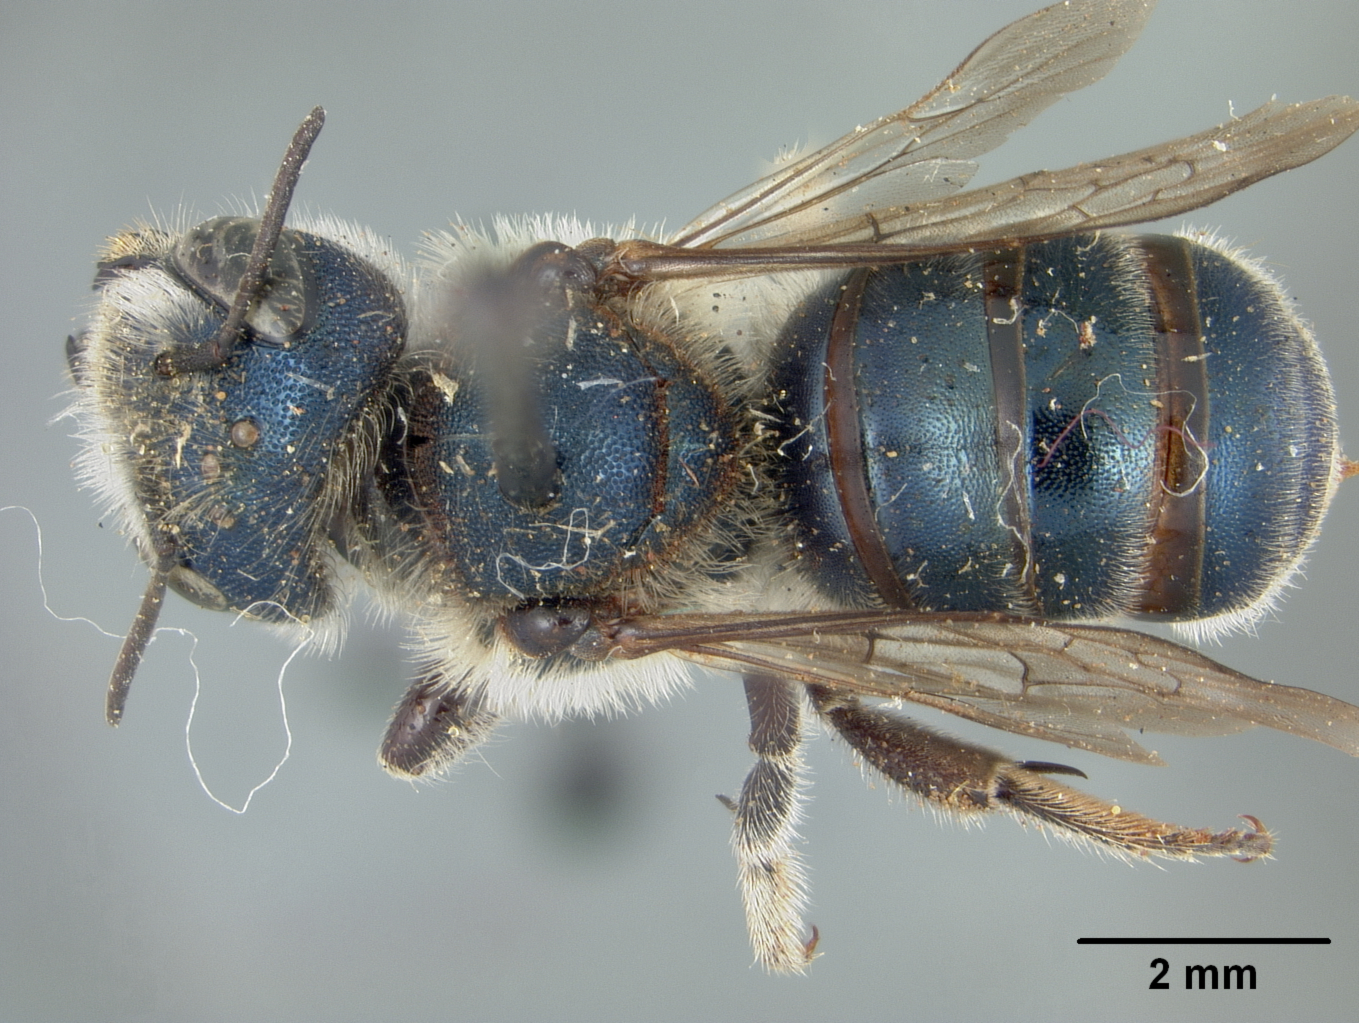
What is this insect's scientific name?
Osmia albohirta
